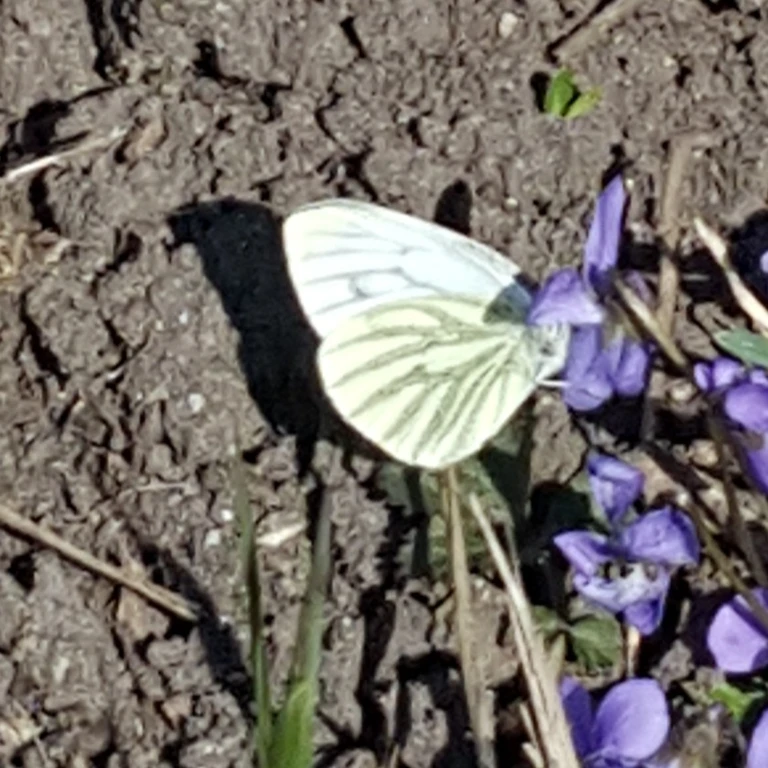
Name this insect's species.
Pieris napi
